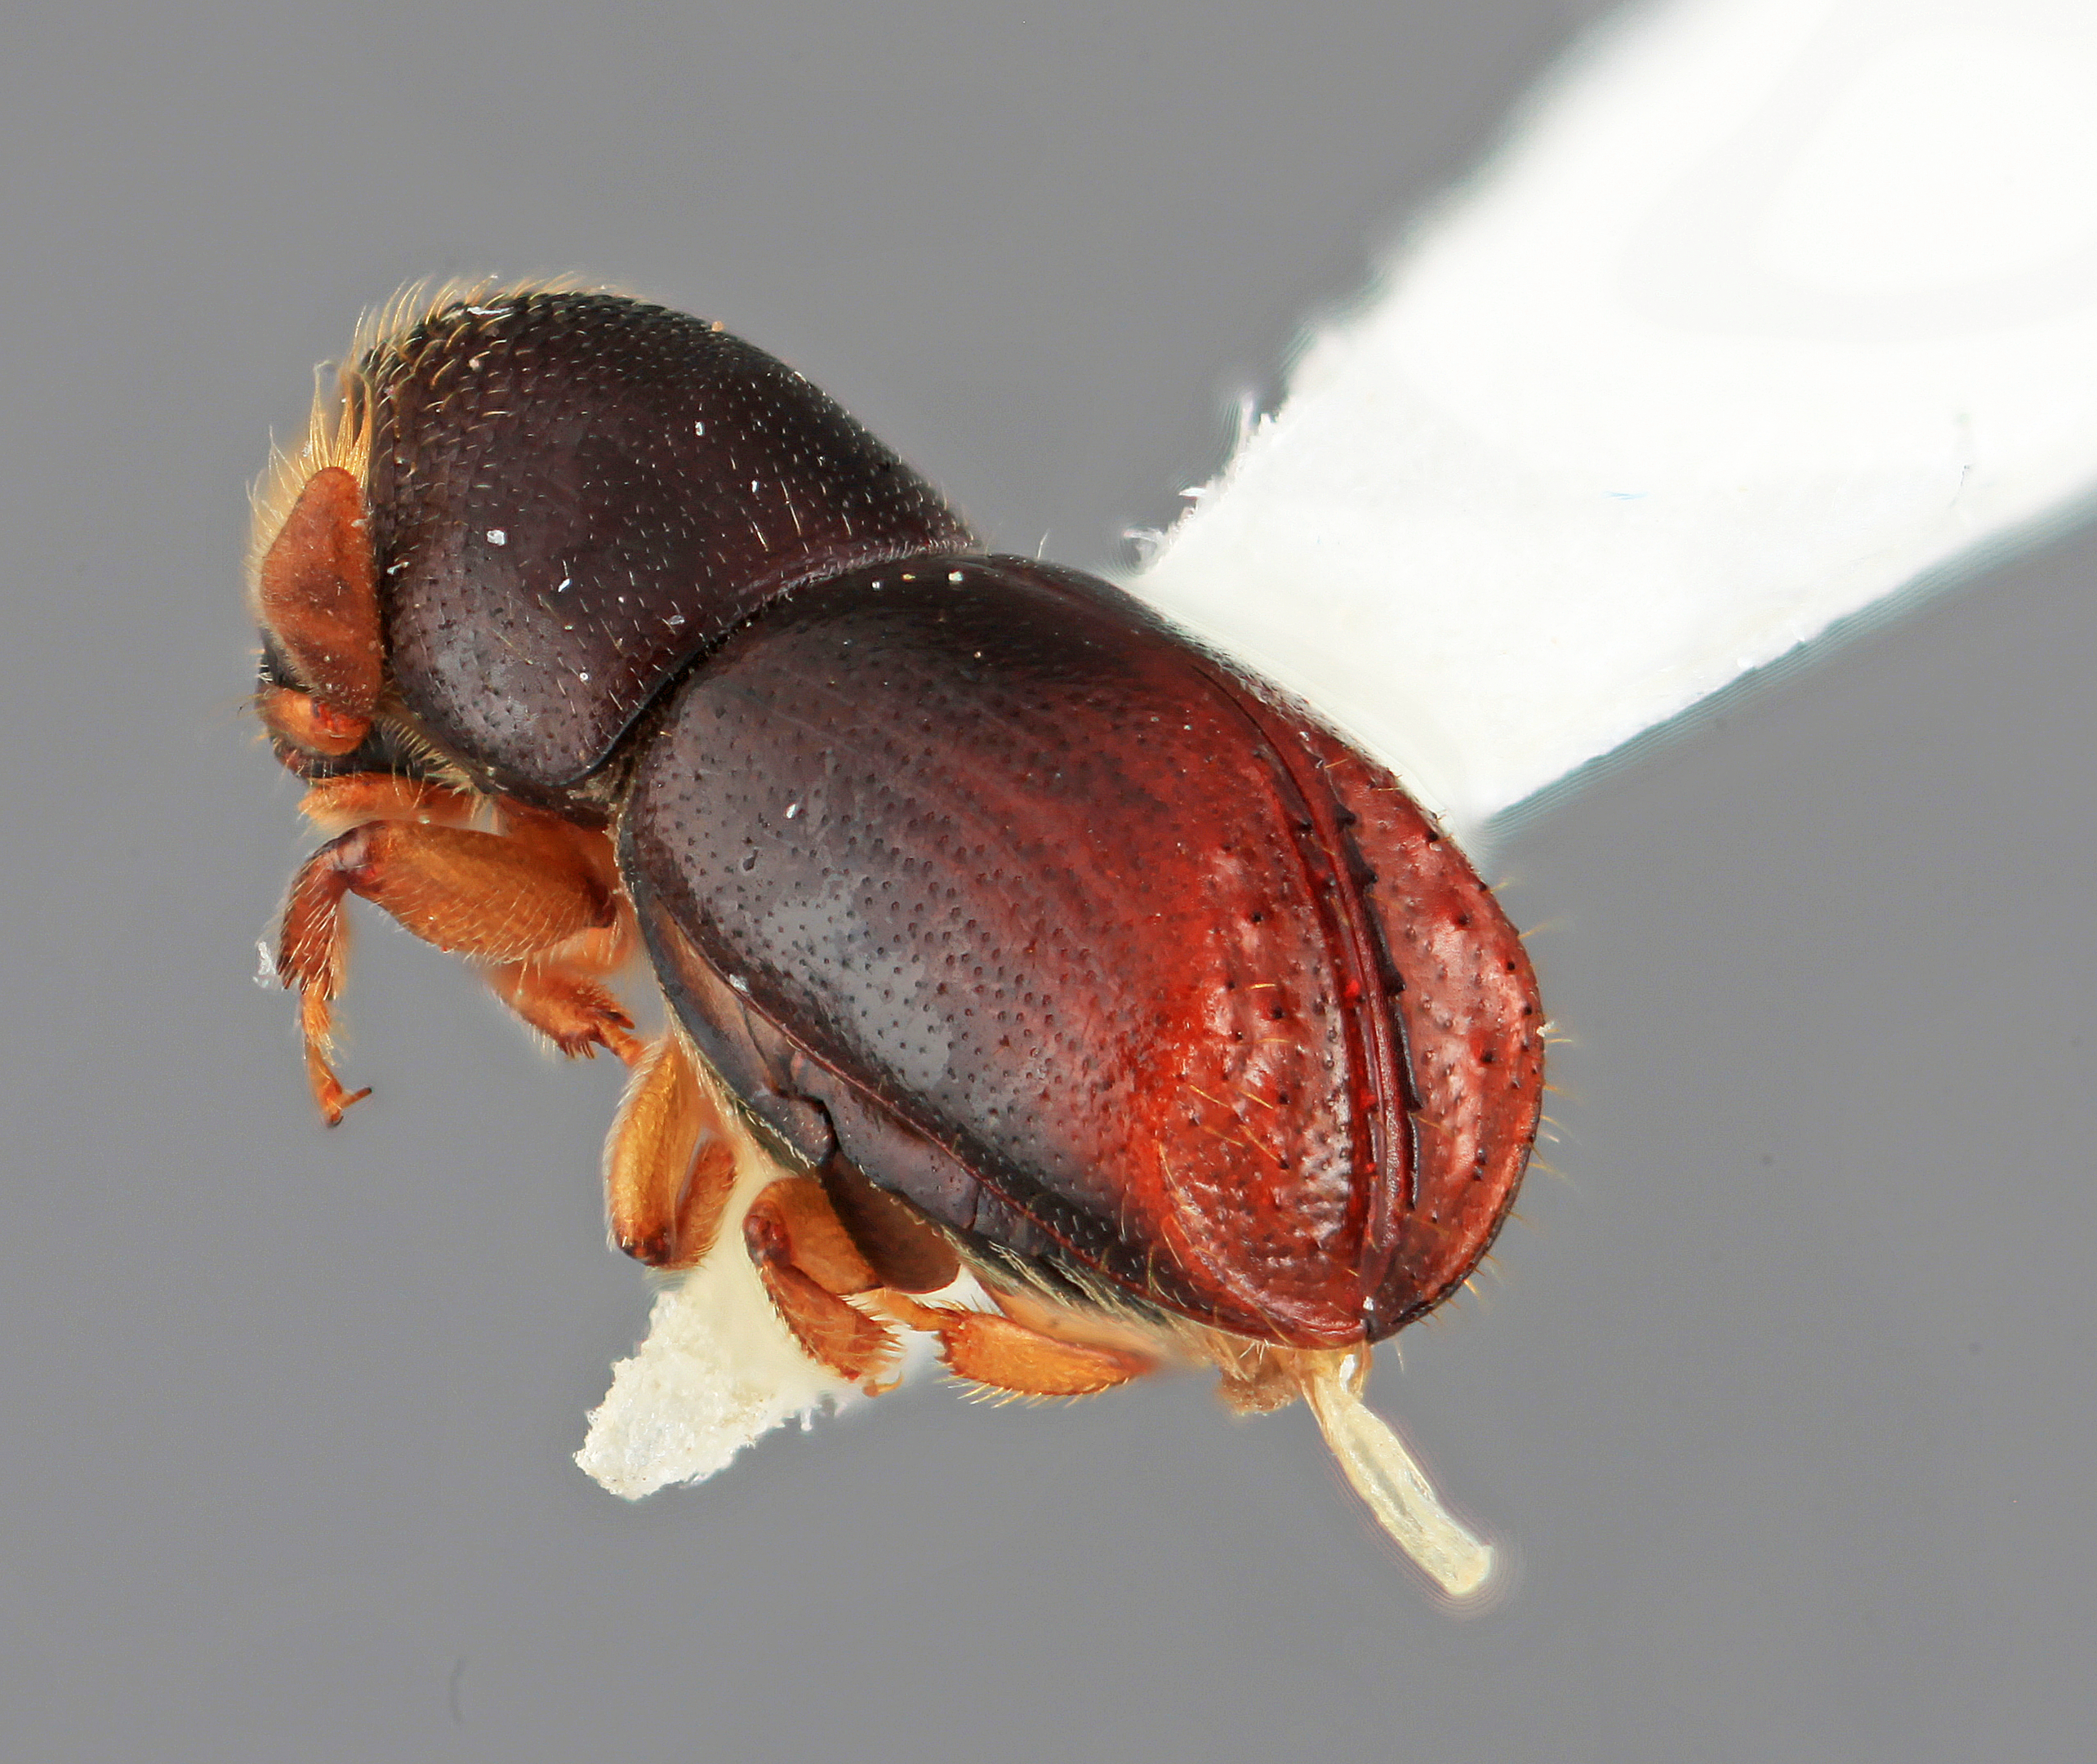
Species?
Corthyloxiphus obesus
